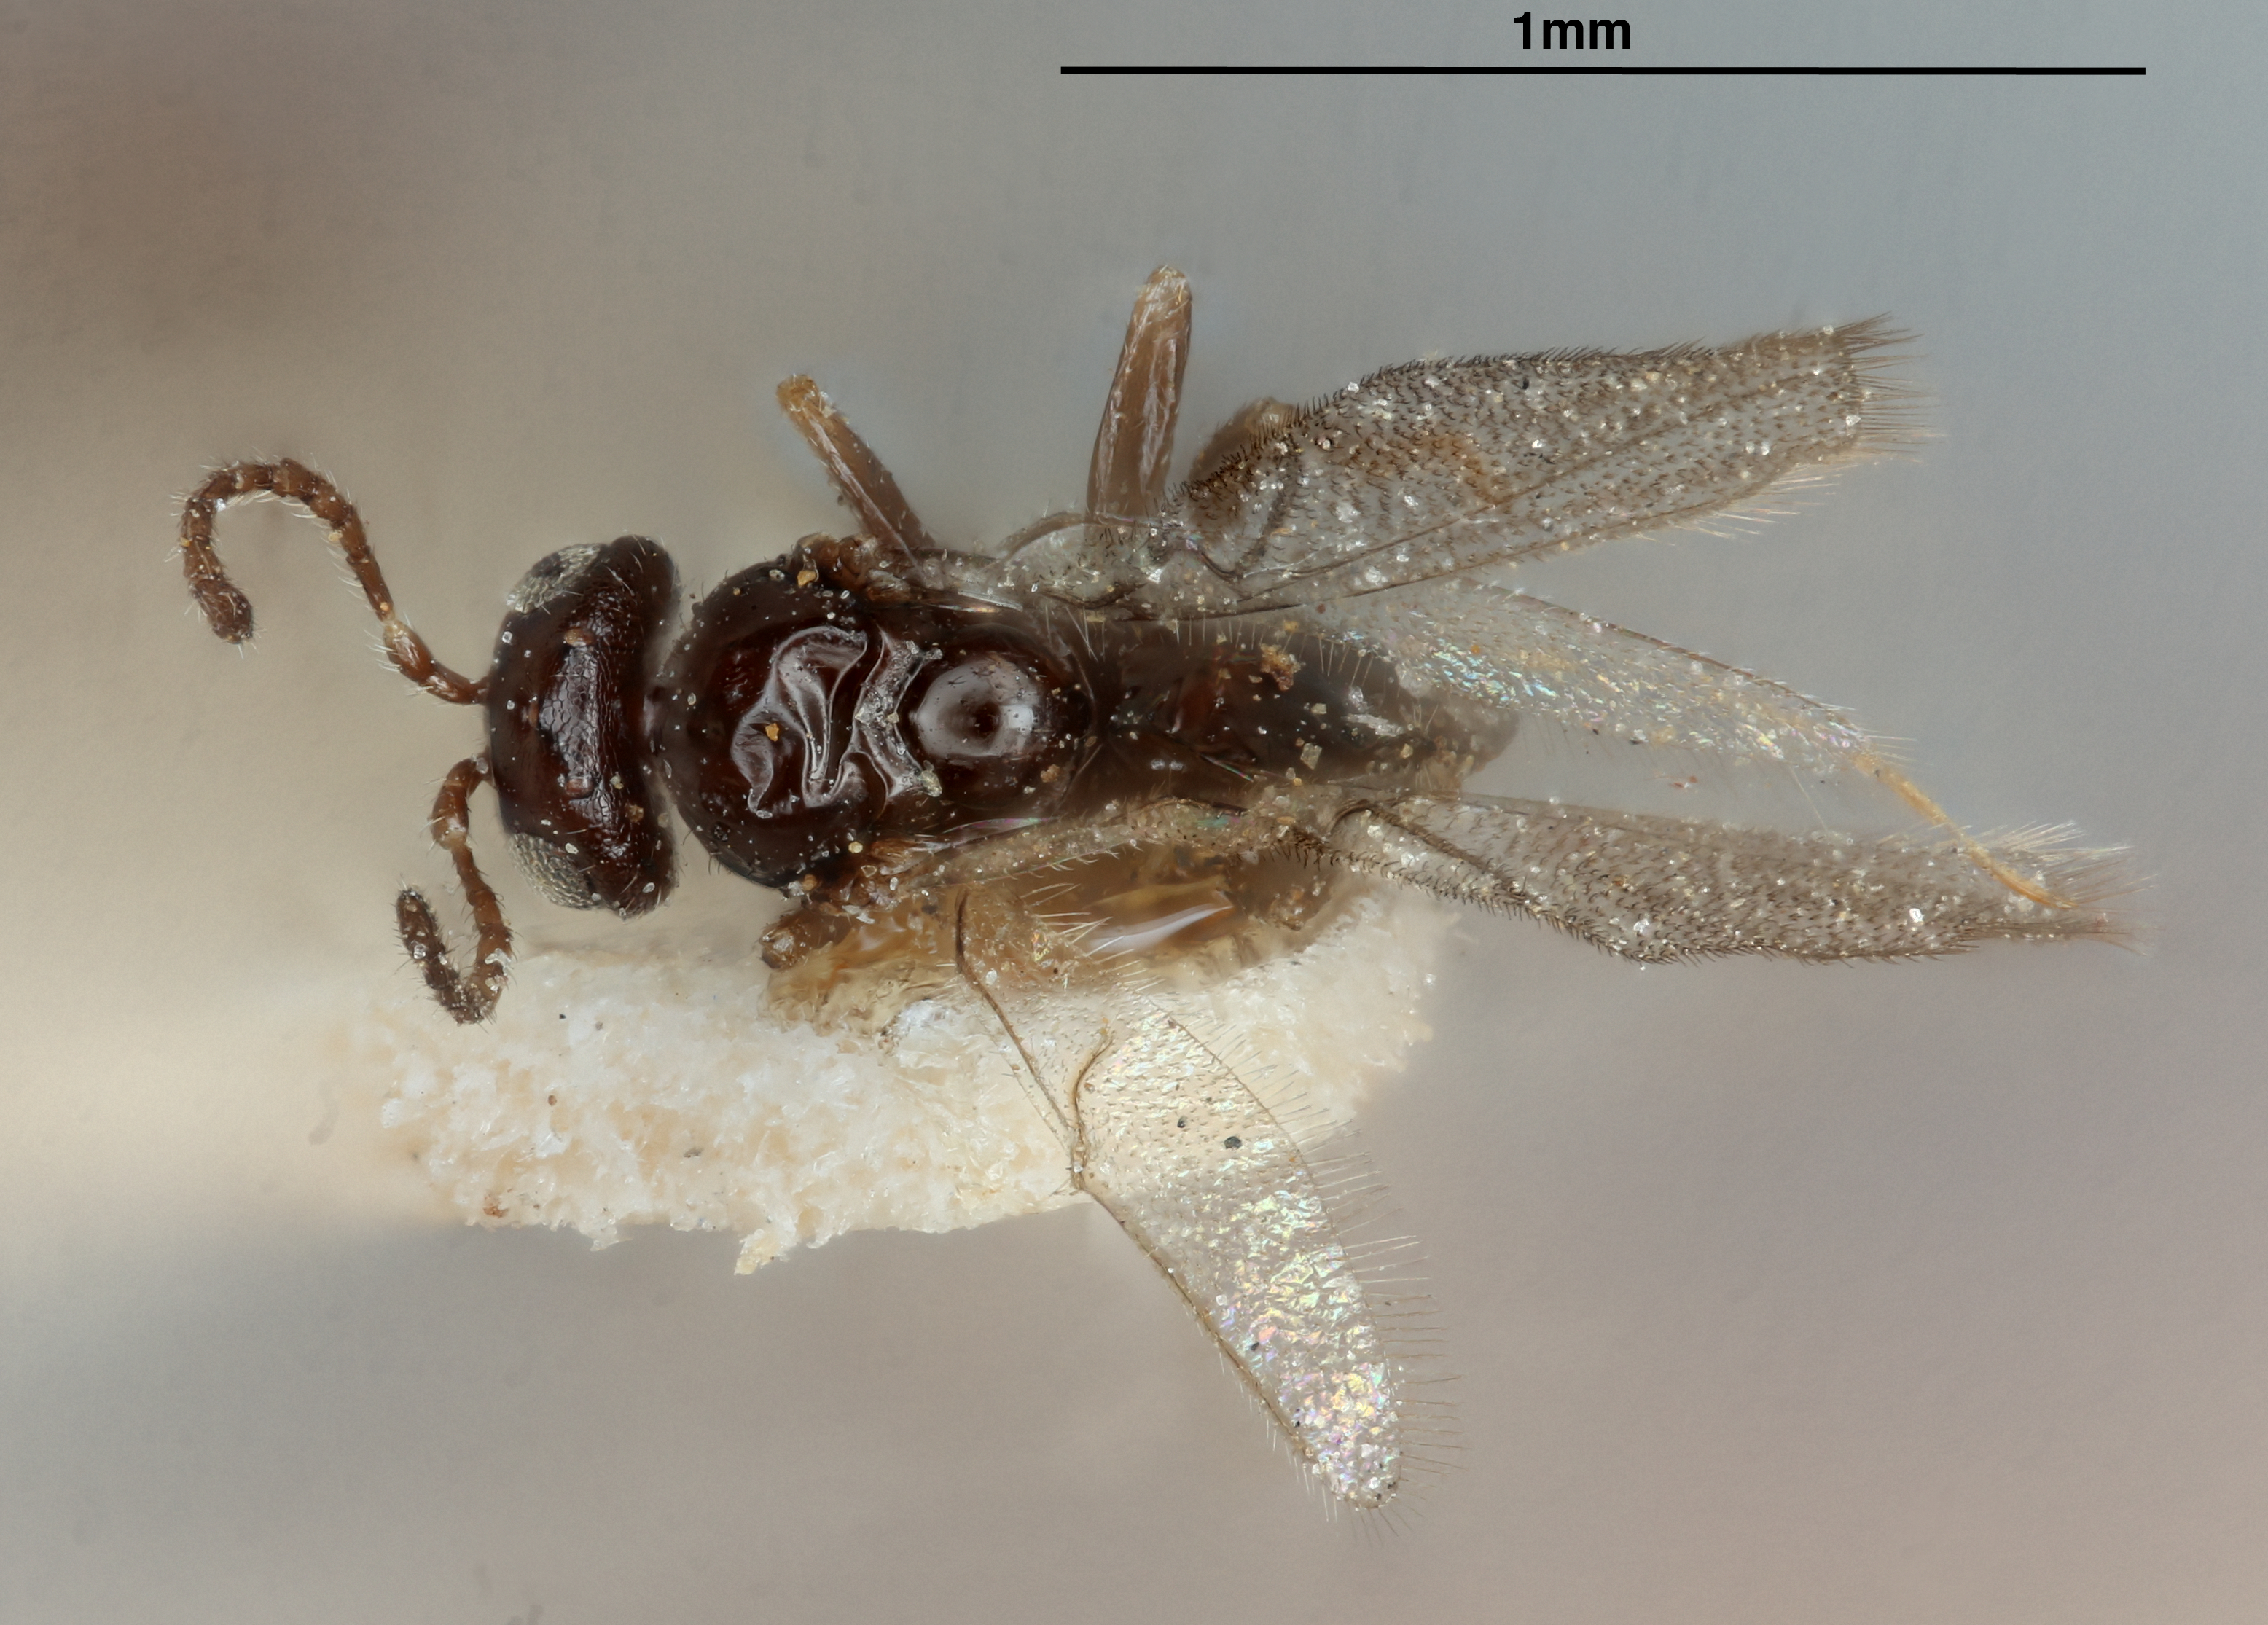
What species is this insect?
Neuroterus tantulus
